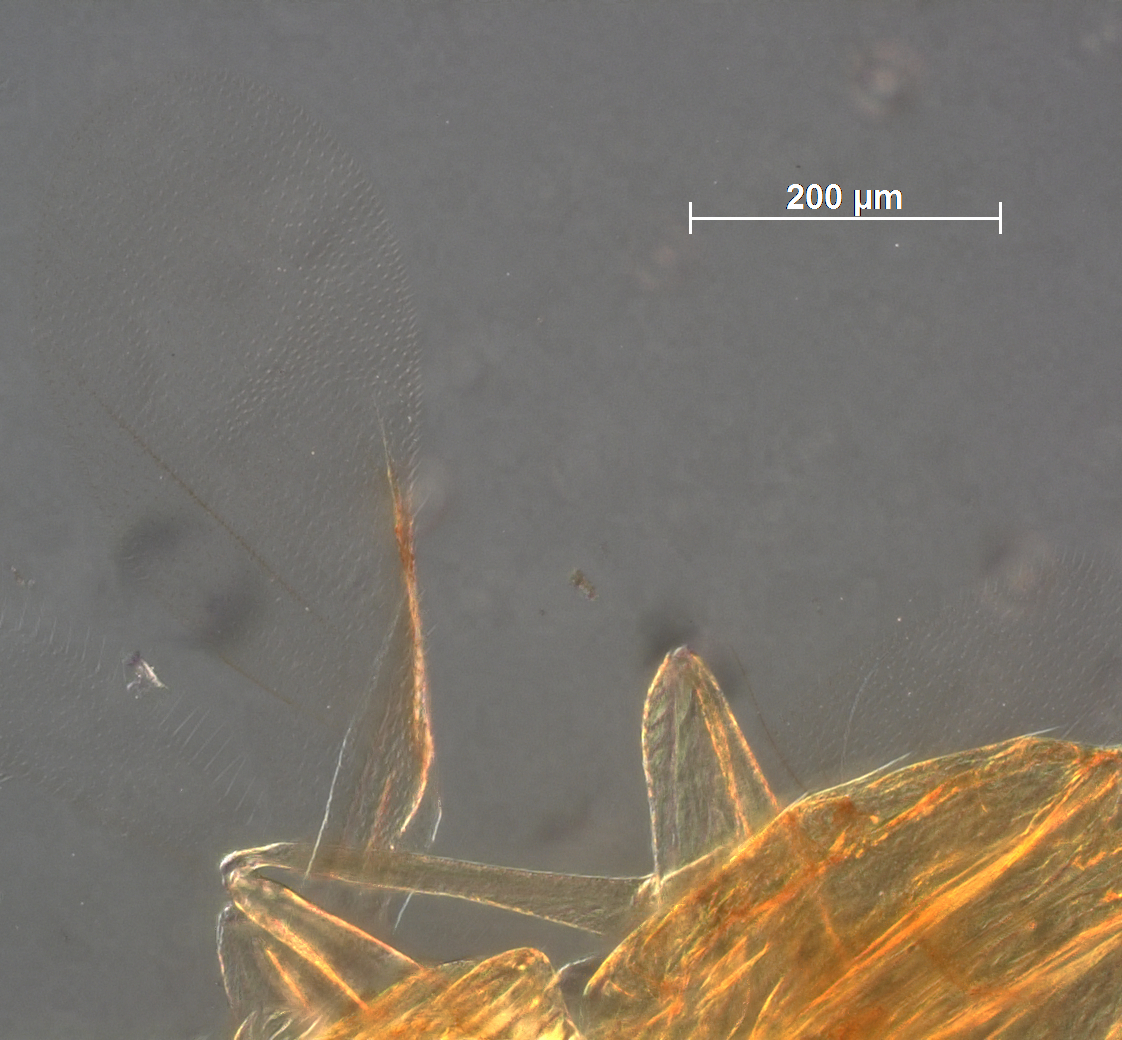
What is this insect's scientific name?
Acerophagus antennalis
